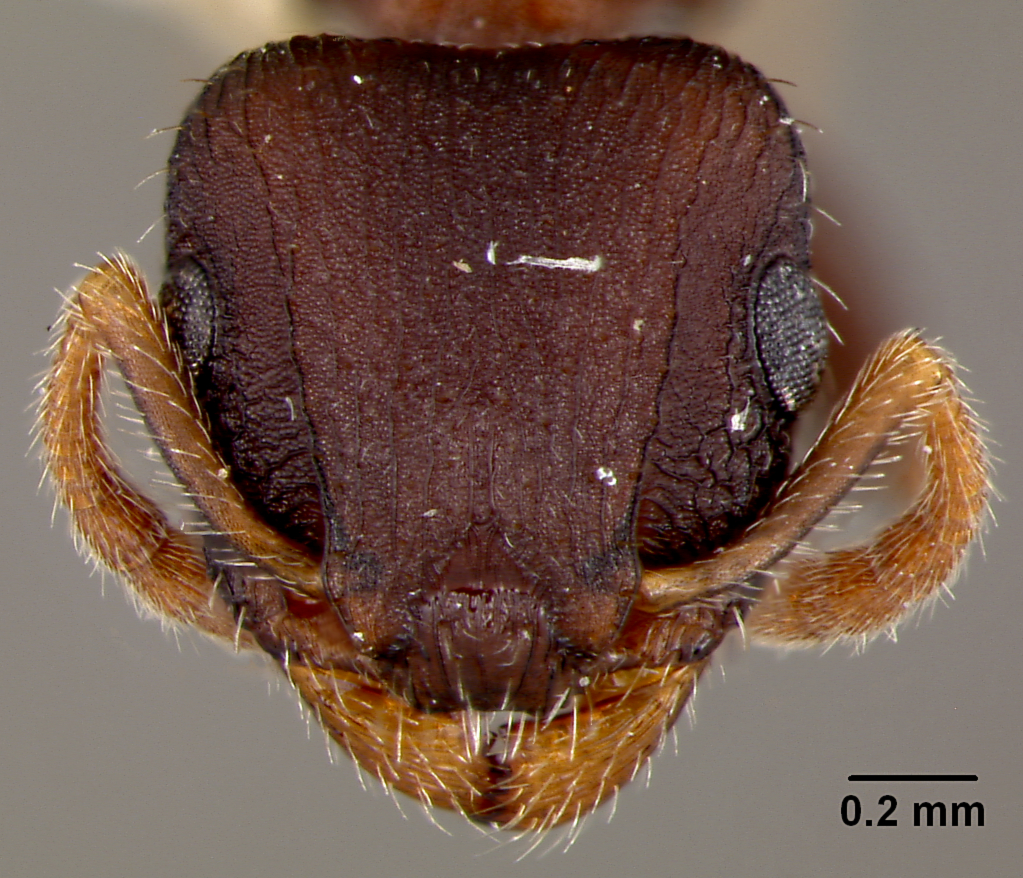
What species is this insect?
Romblonella palauensis
